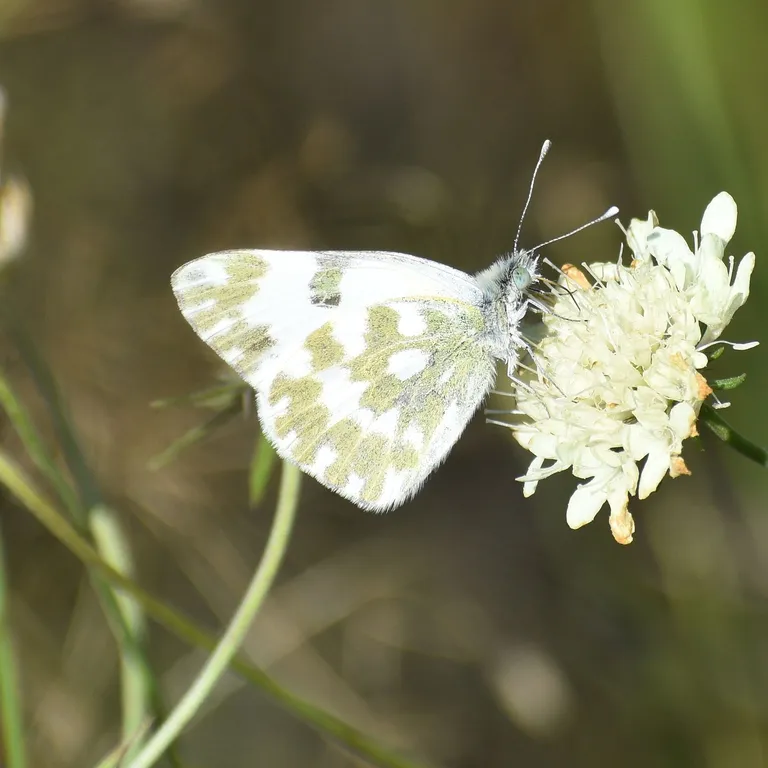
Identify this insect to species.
Pontia edusa
